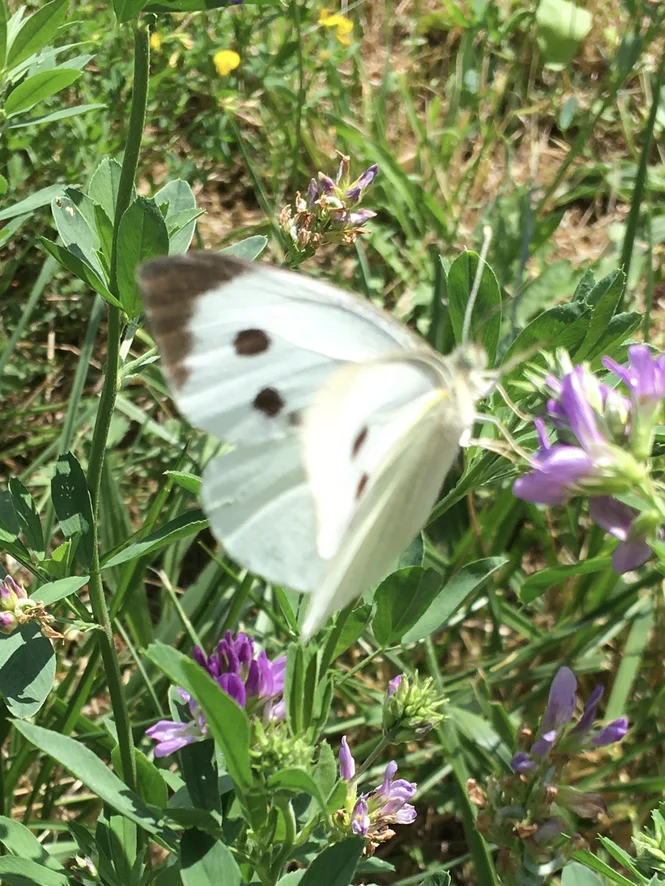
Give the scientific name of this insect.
Pieris brassicae
